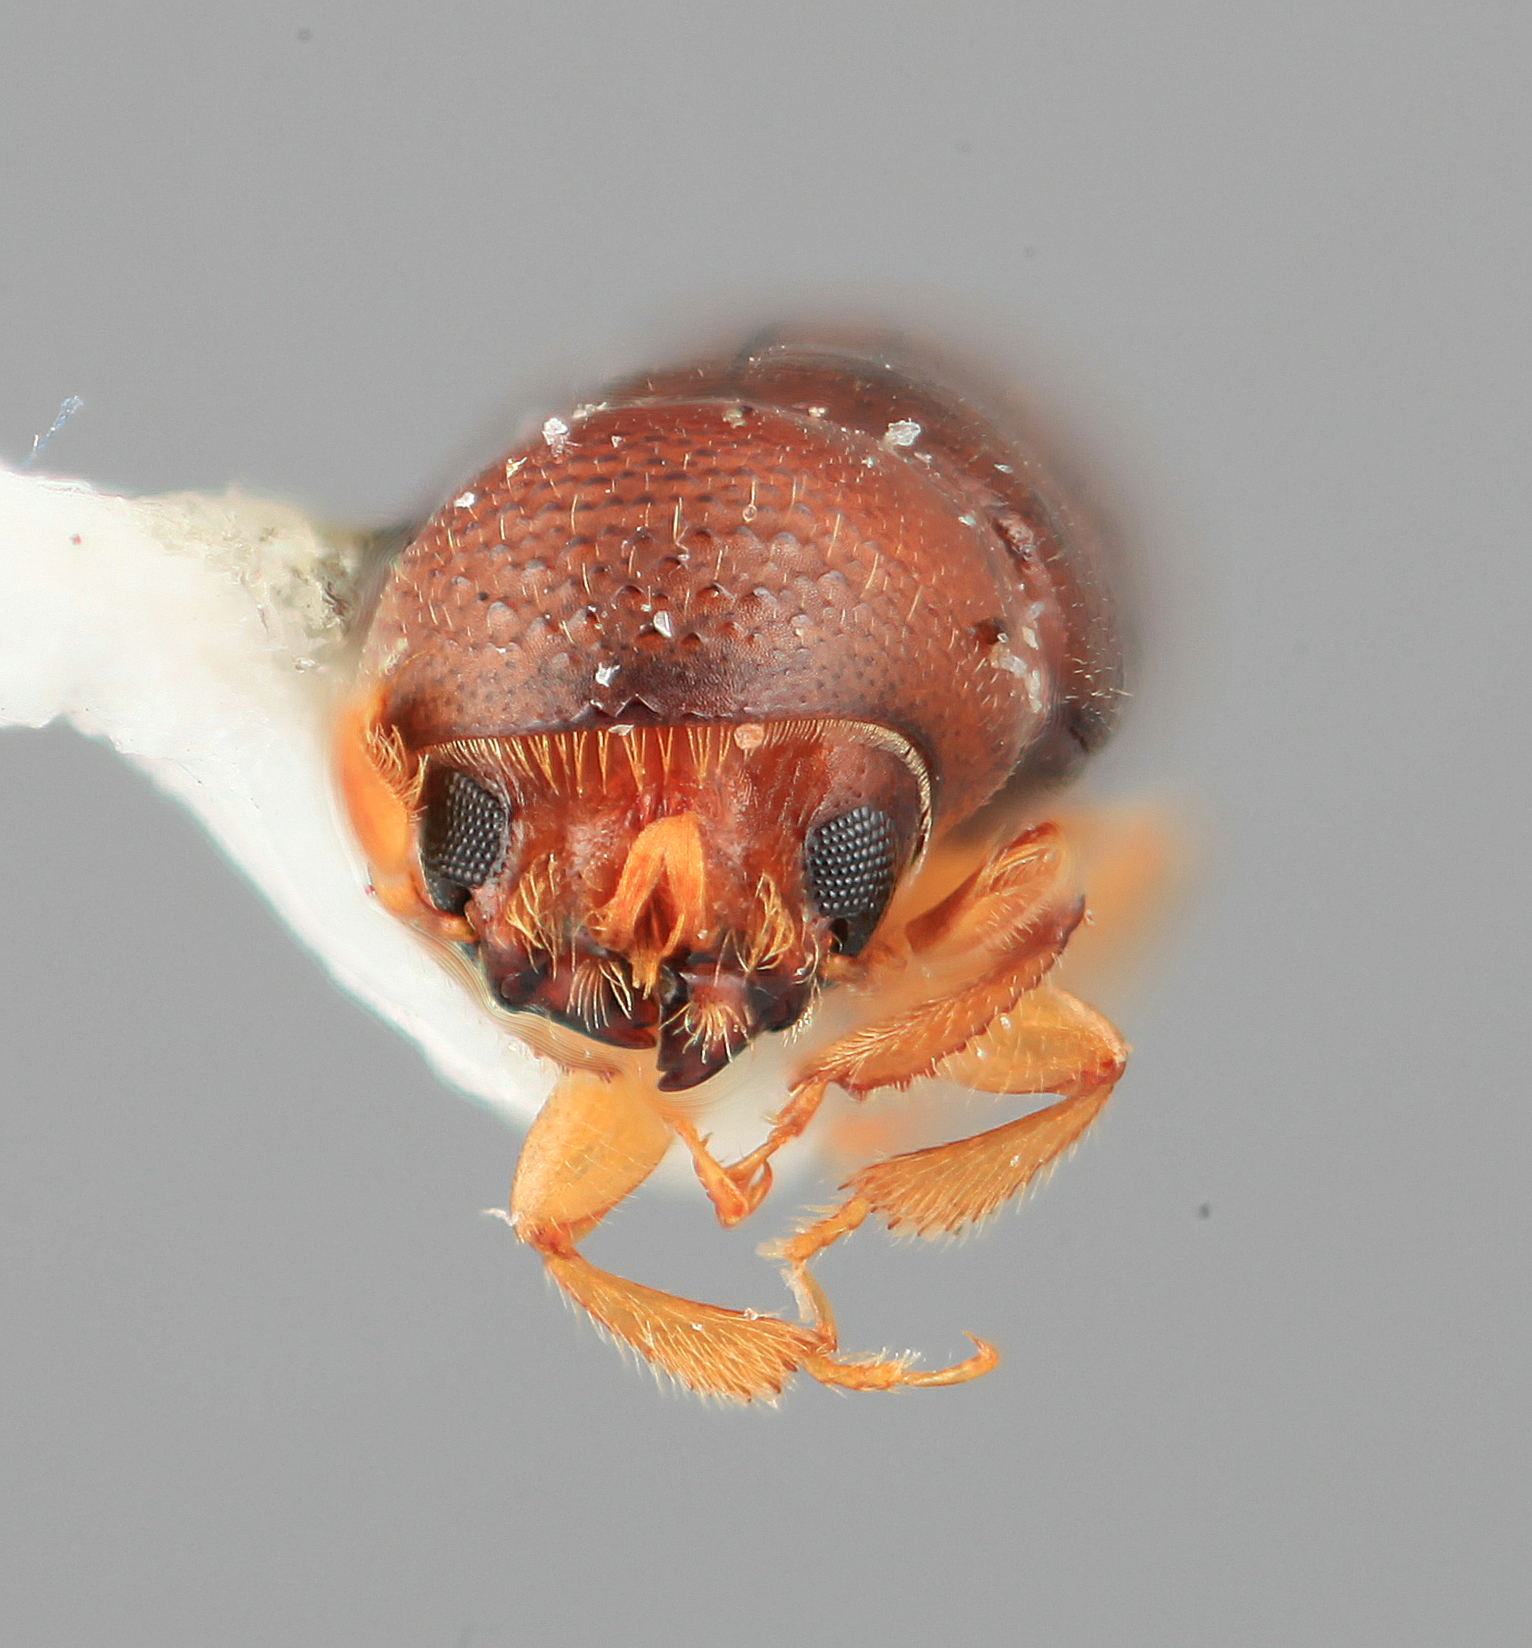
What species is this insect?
Corthylocurus protuberans
